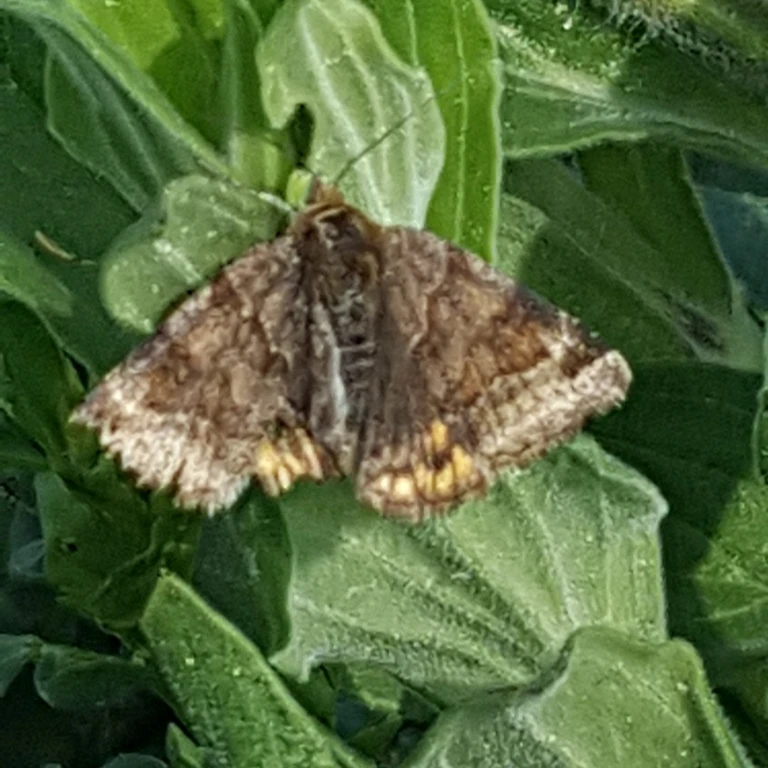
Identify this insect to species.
Euclidia glyphica
